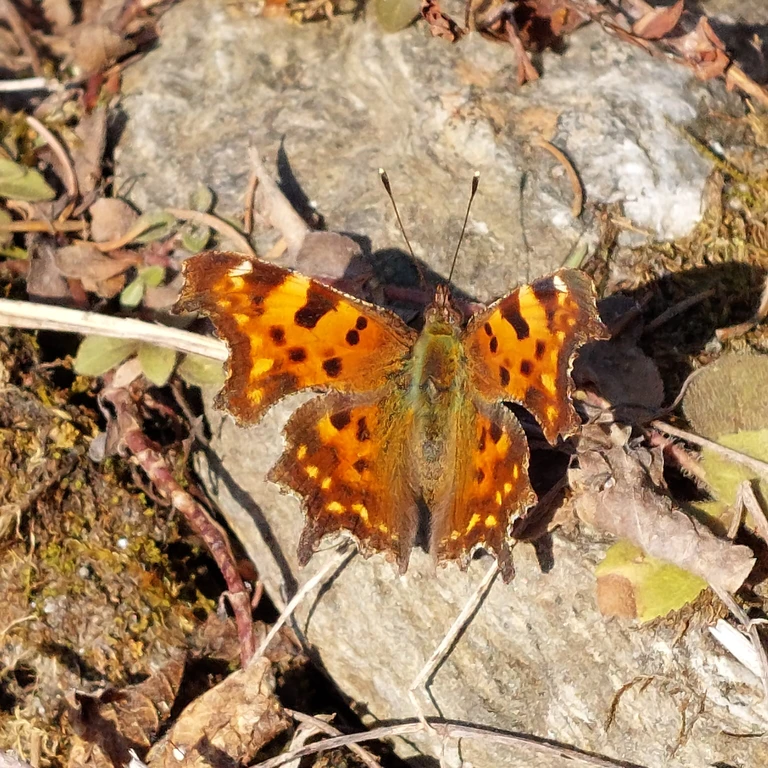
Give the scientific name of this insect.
Polygonia c-album
